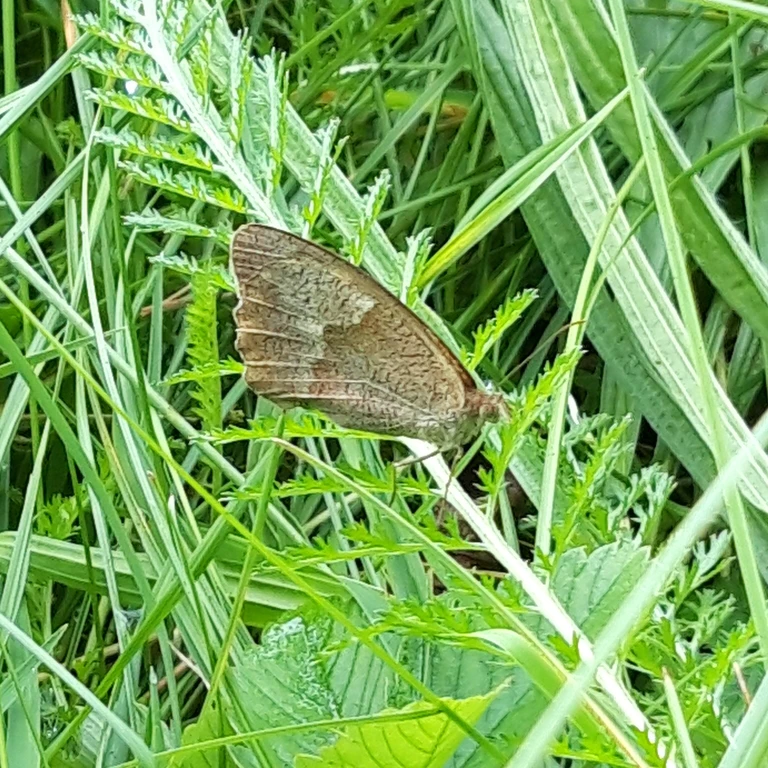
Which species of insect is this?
Maniola jurtina
